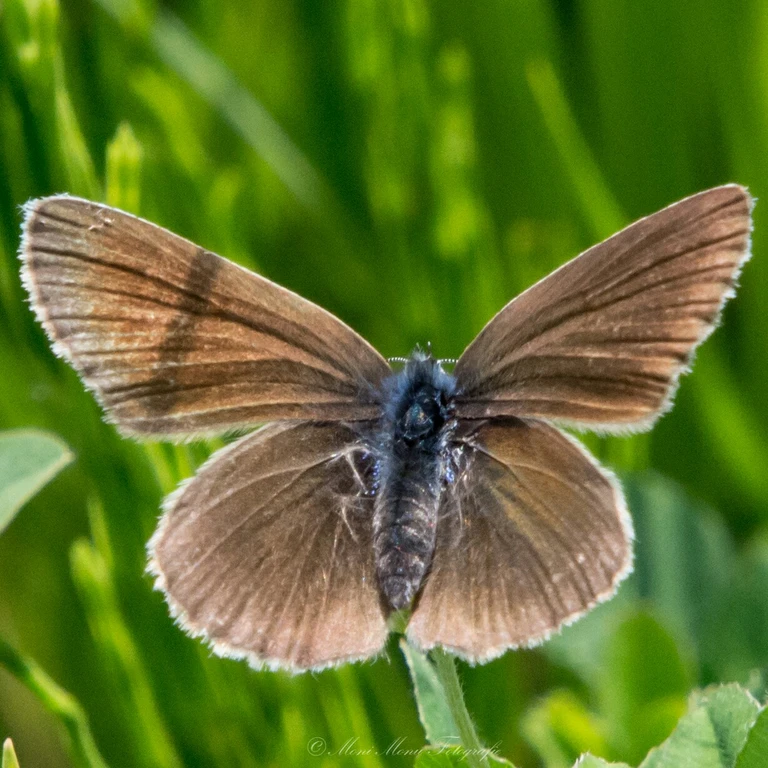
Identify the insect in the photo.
Cyaniris semiargus
